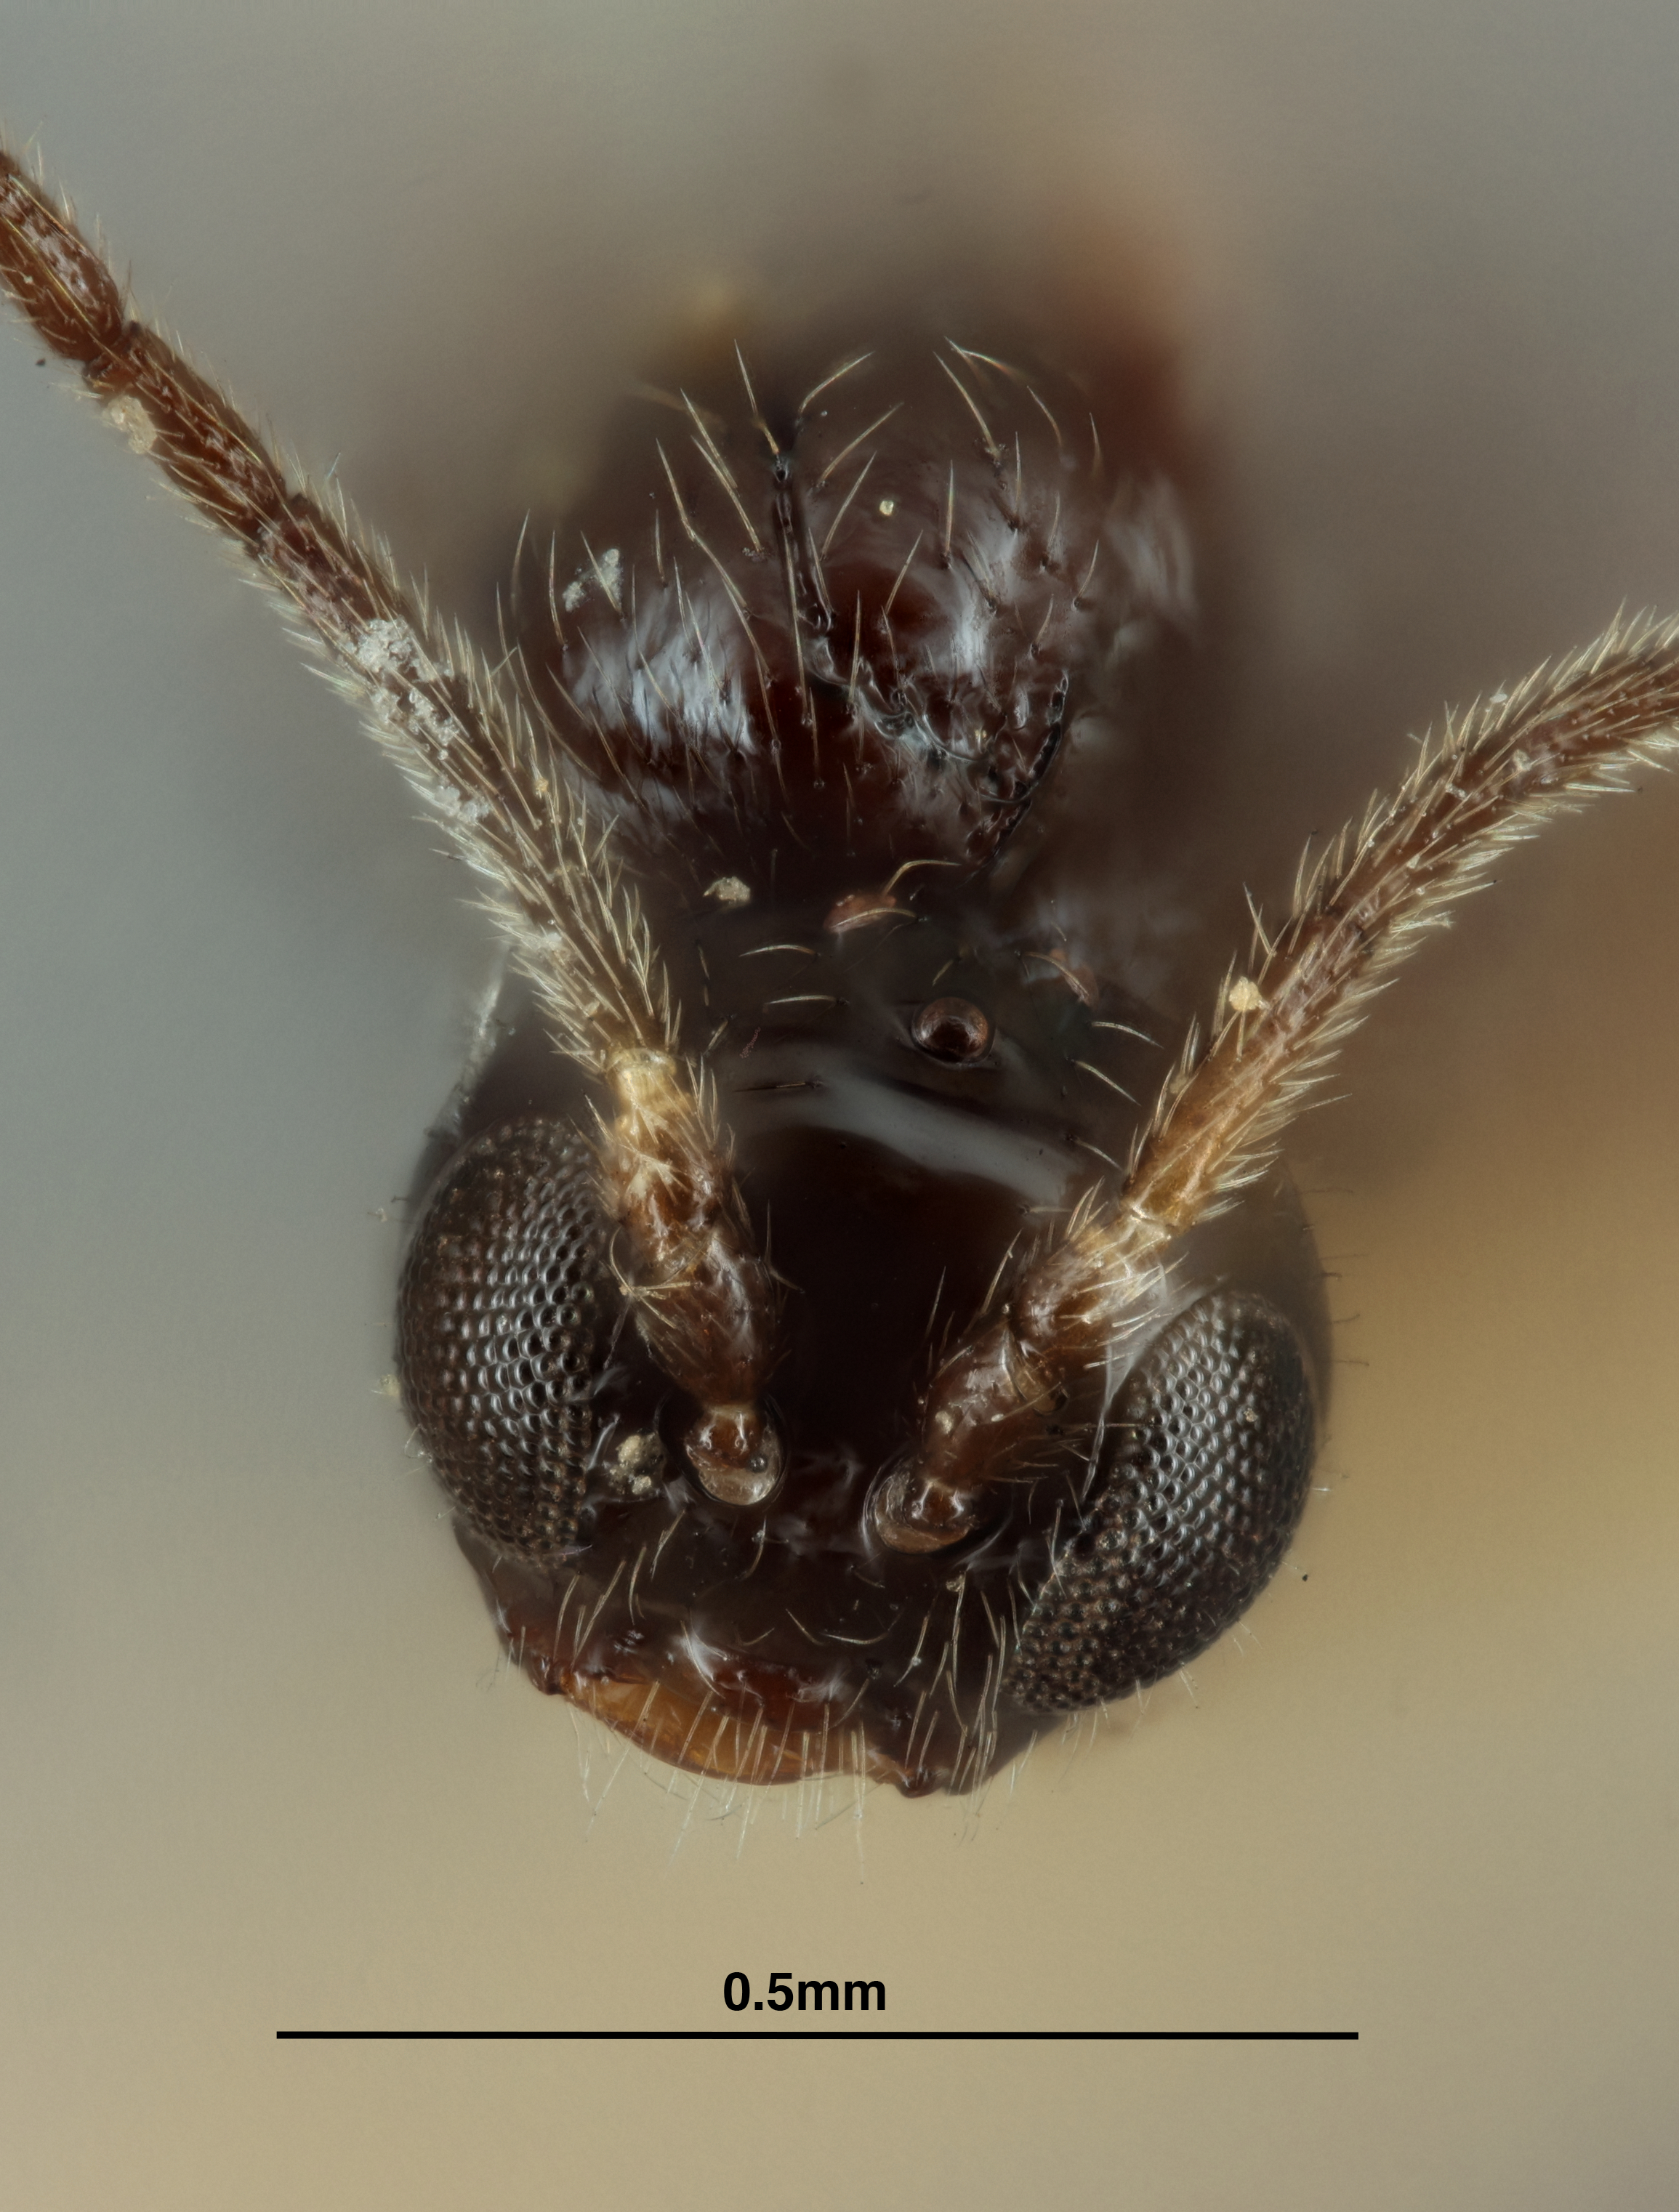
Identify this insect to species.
Ephedrus nitidus
